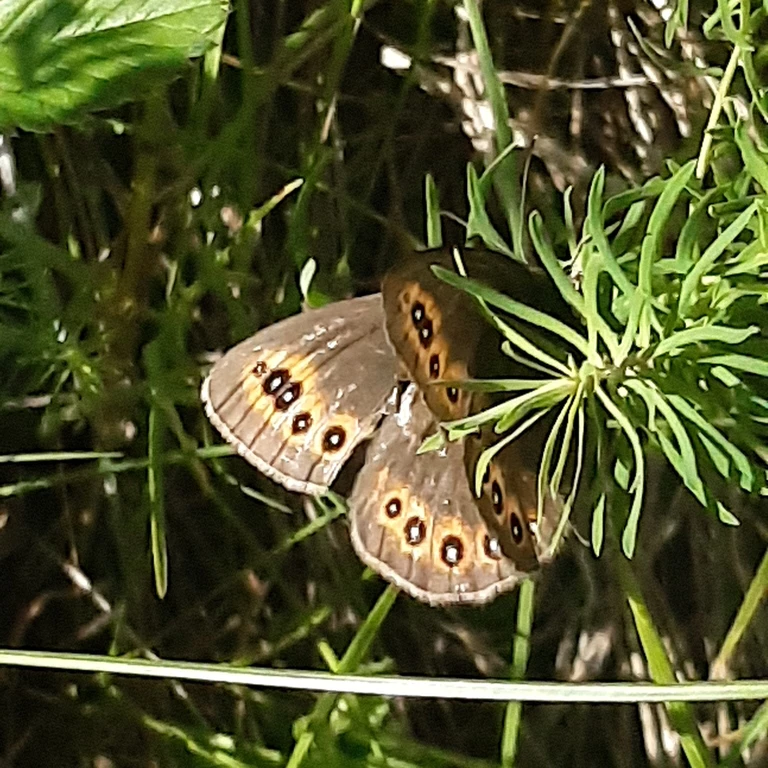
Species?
Erebia medusa
